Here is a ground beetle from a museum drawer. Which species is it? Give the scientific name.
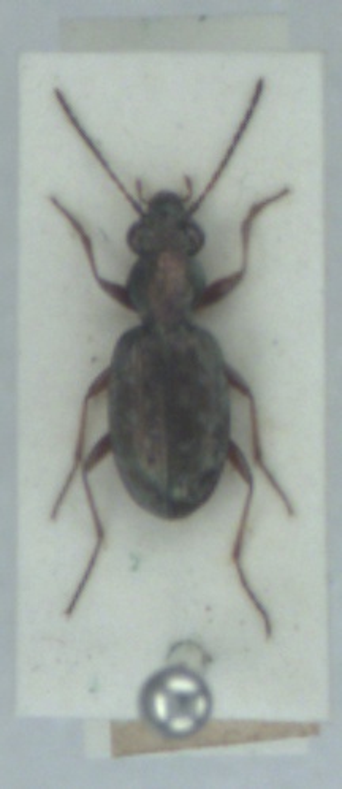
Asaphidion pallipes
